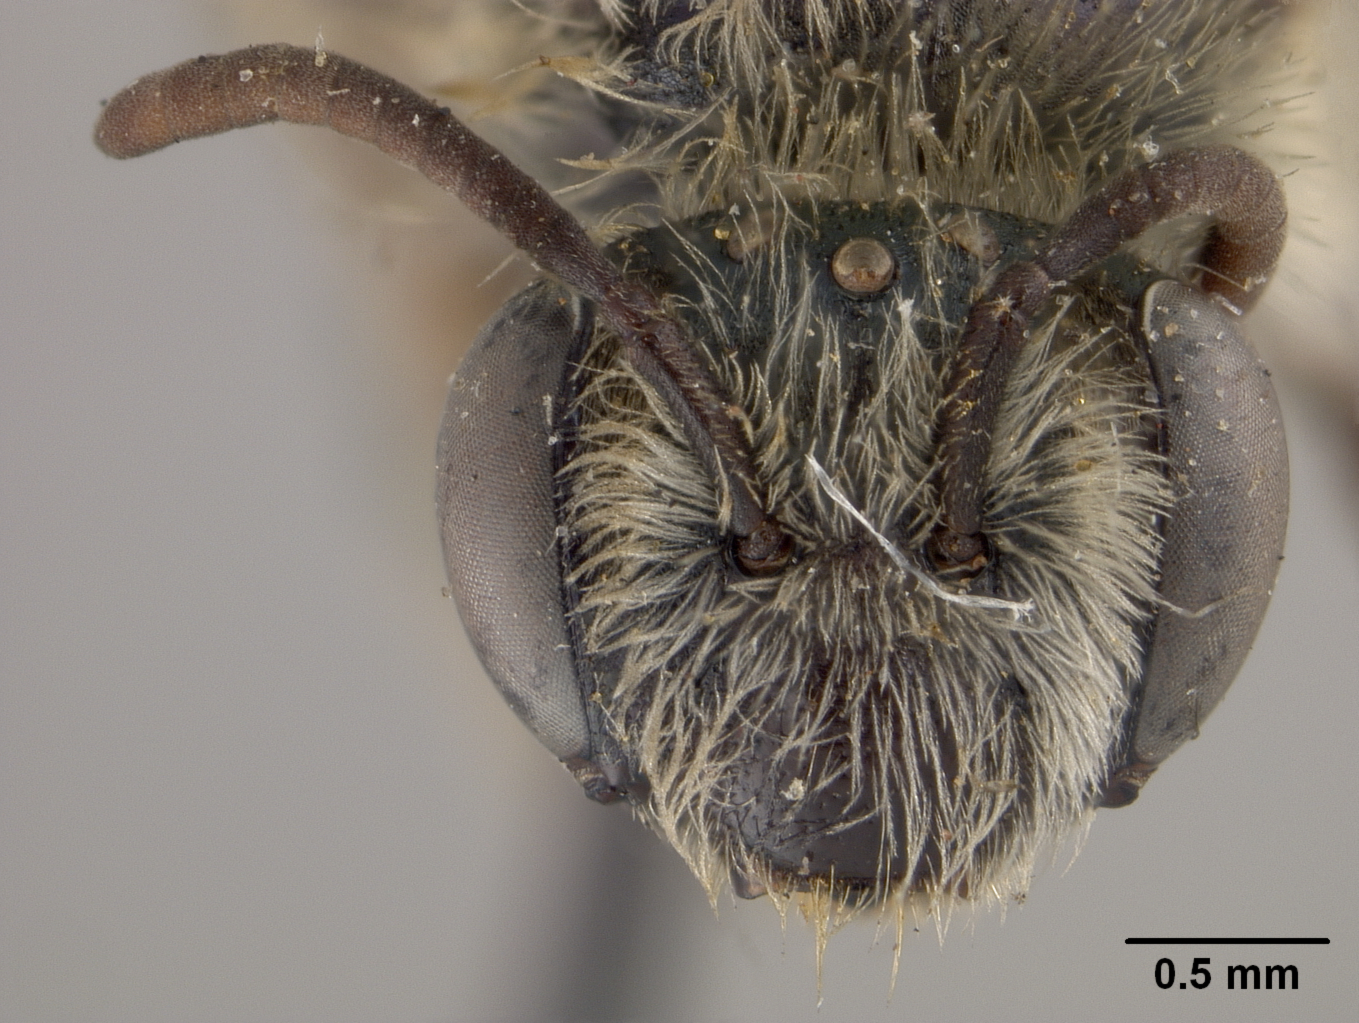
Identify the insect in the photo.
Andrena vegana
